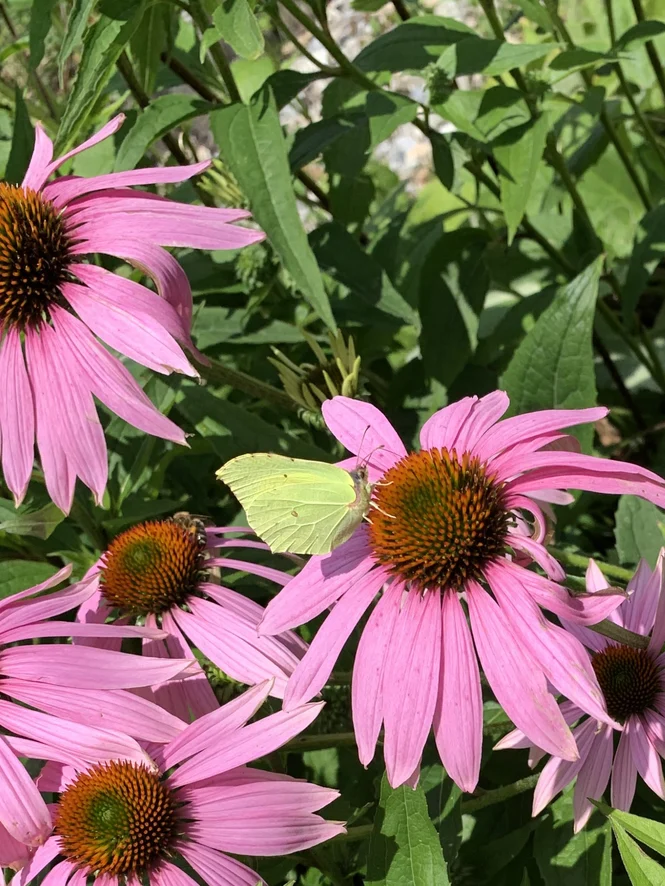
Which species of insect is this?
Gonepteryx rhamni
